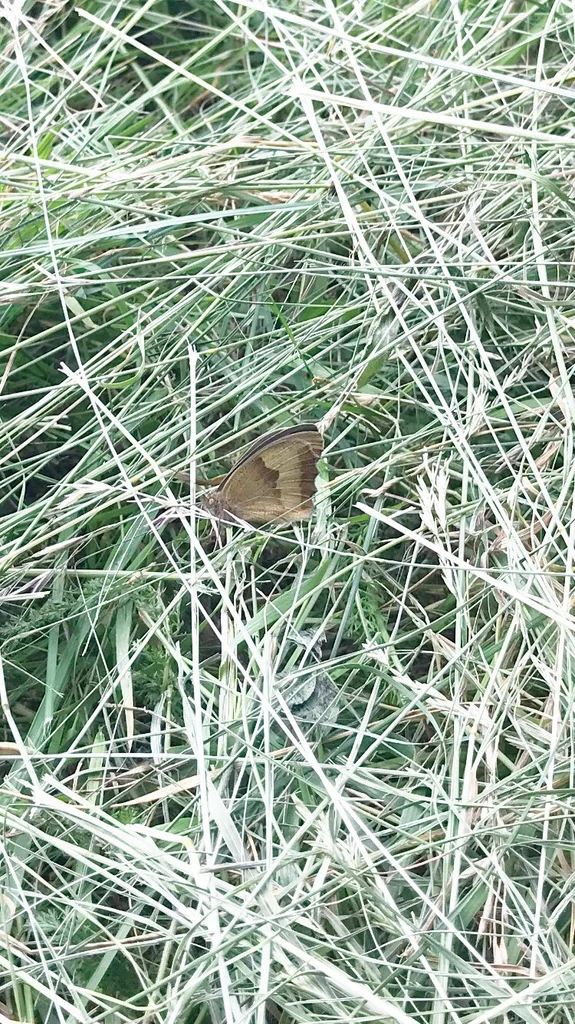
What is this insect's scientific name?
Maniola jurtina
